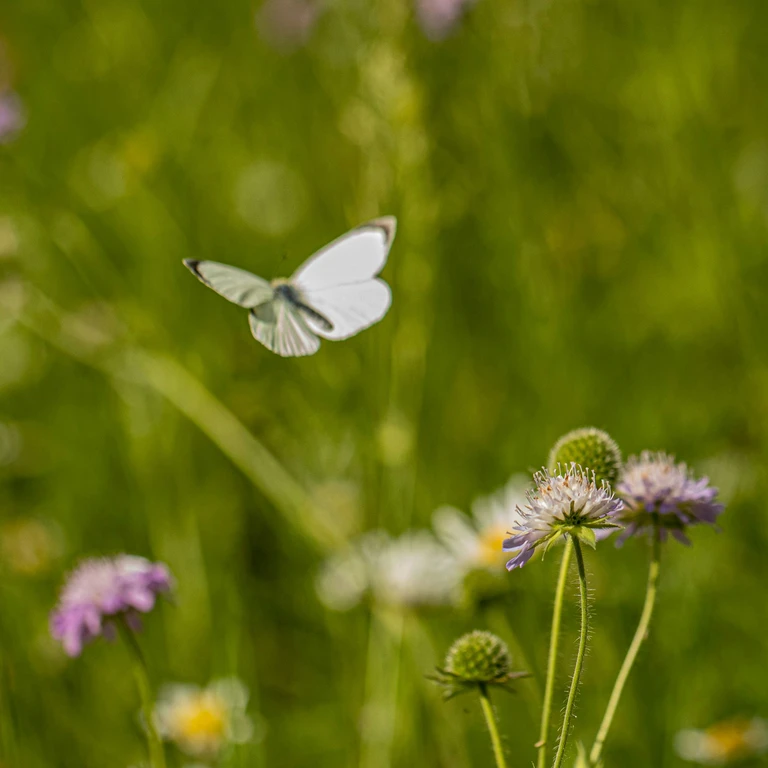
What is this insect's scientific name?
Pieris brassicae
